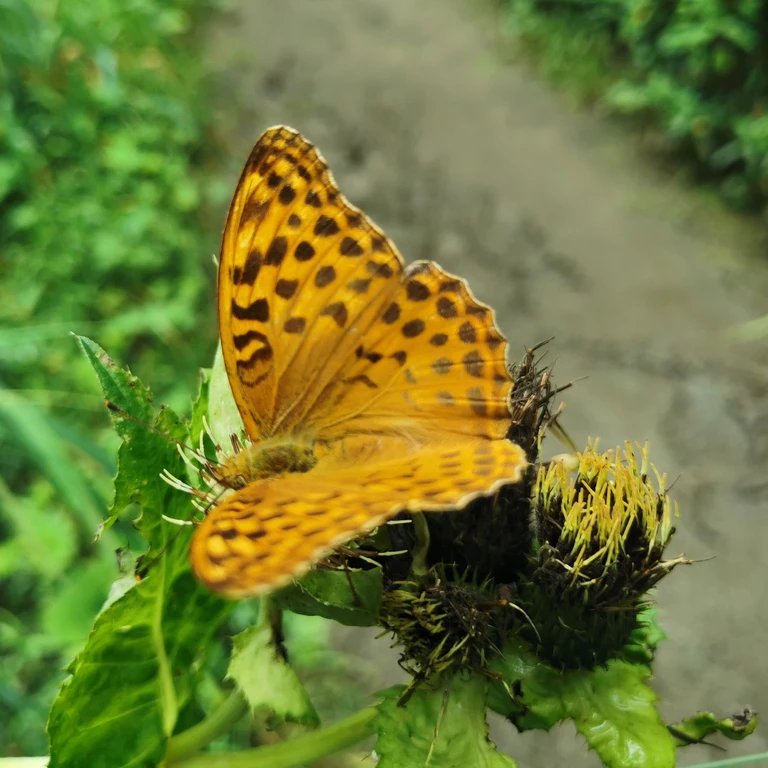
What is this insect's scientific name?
Argynnis paphia
